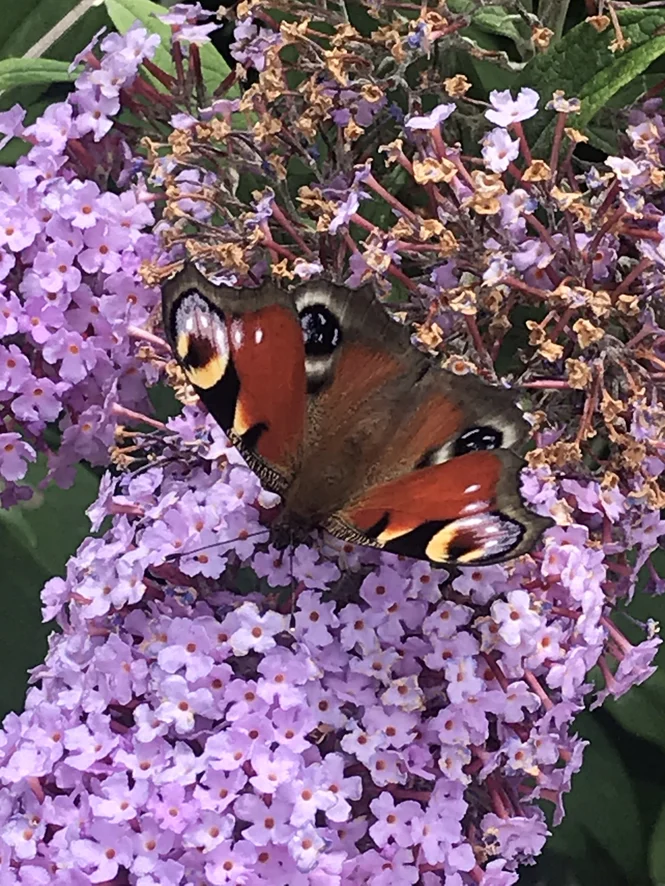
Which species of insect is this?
Aglais io
